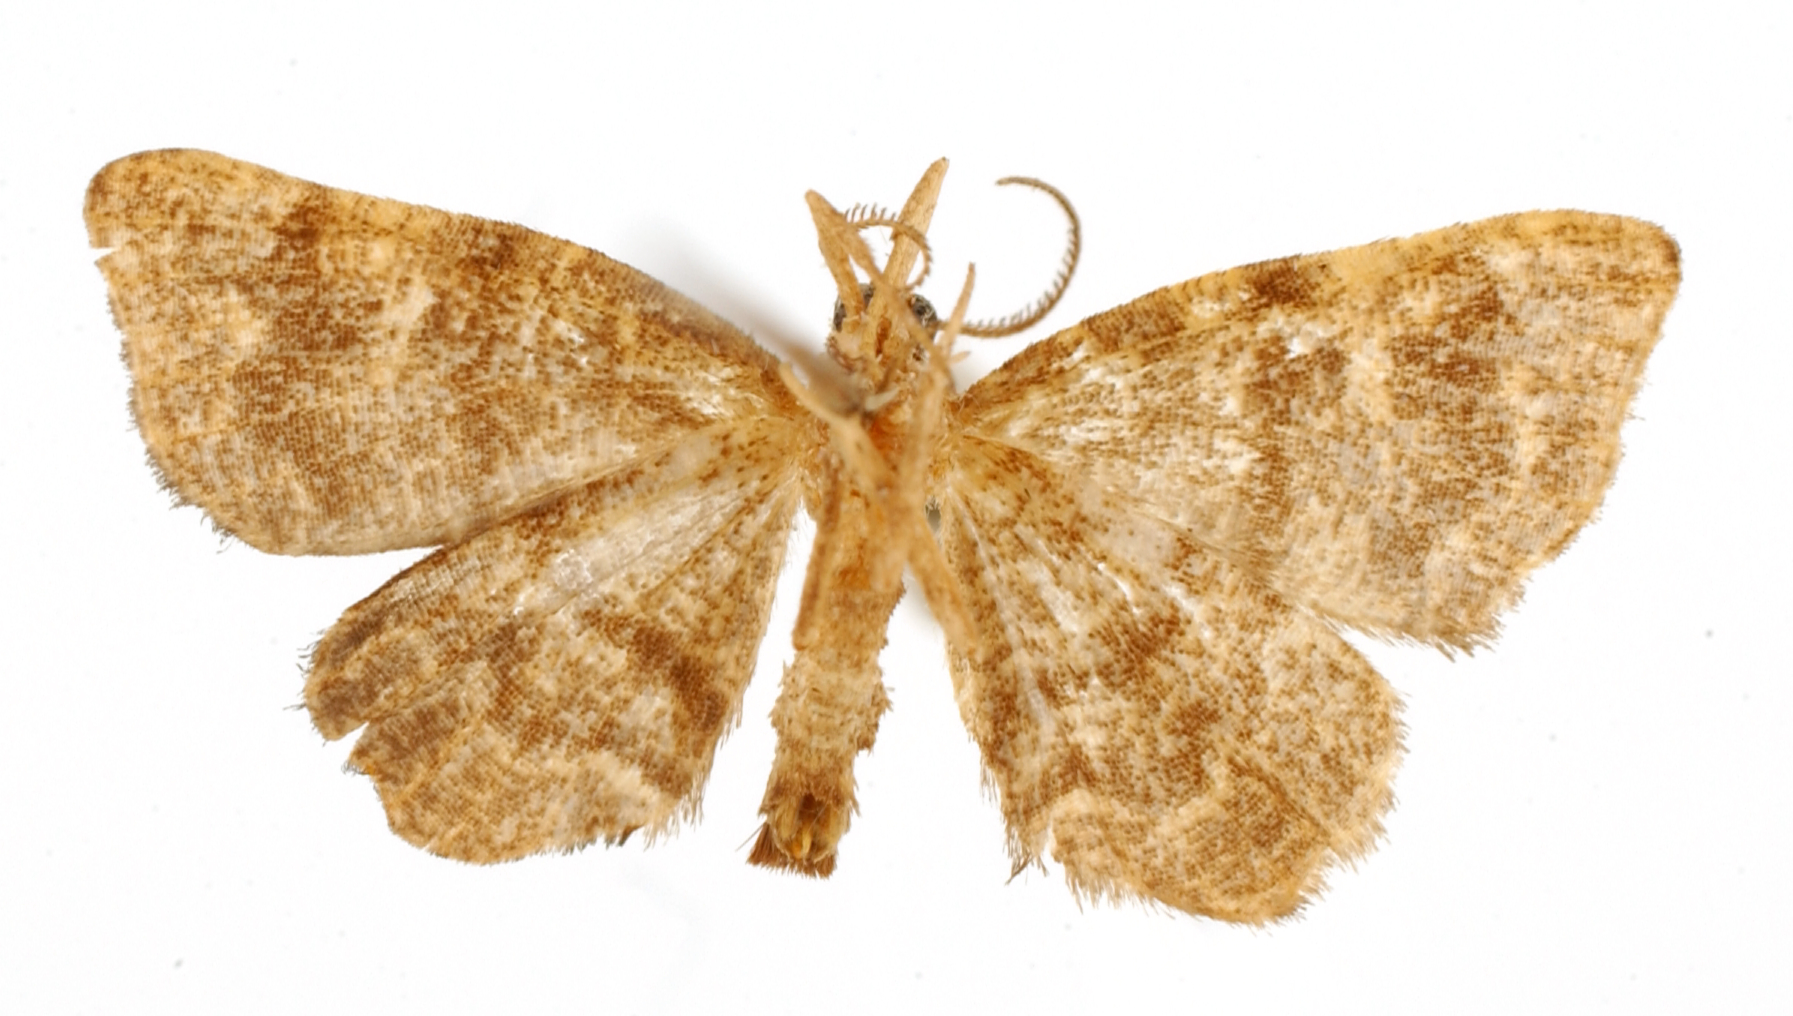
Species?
Narragodes comminuta
